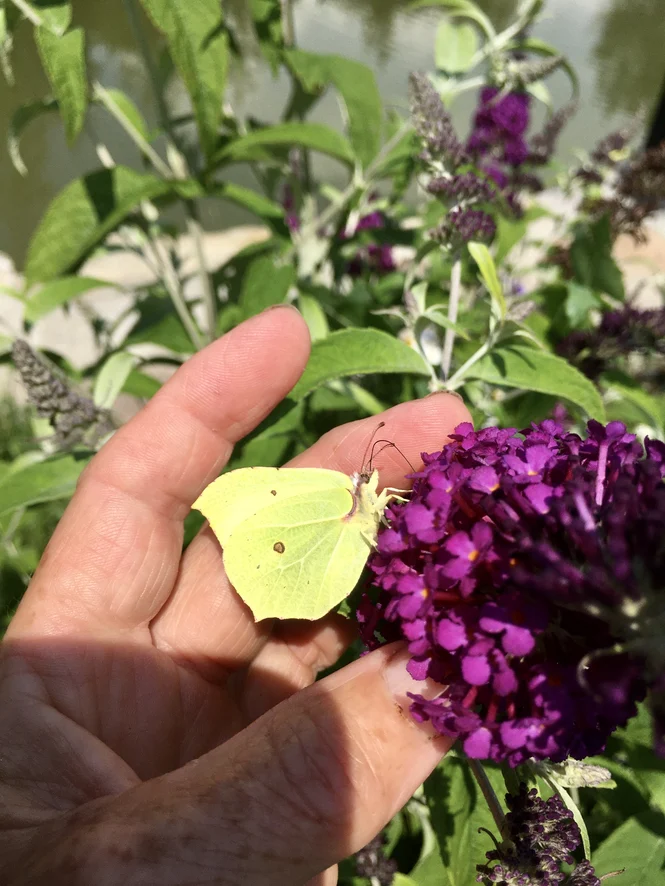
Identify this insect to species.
Gonepteryx rhamni
